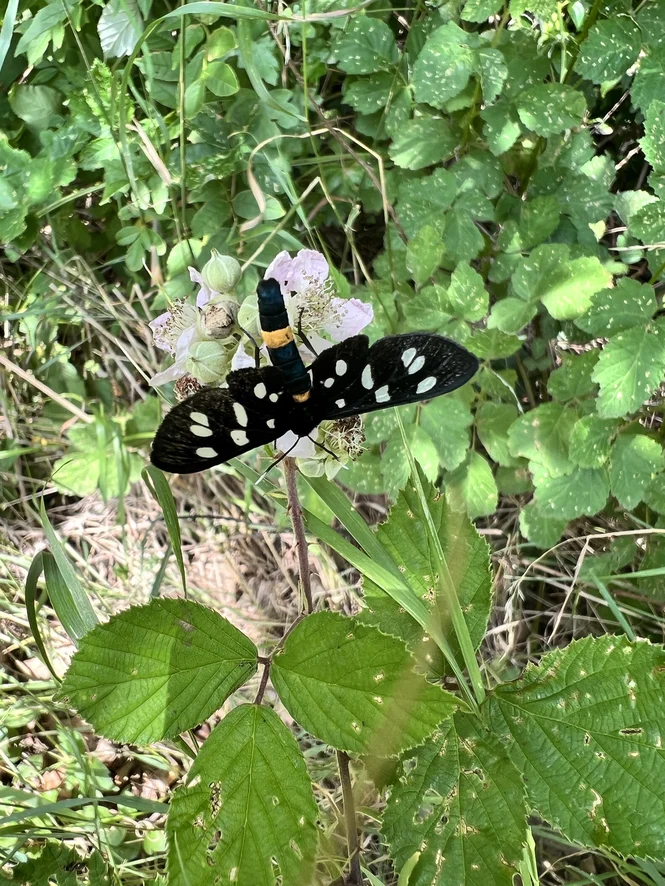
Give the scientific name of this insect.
Amata phegea
